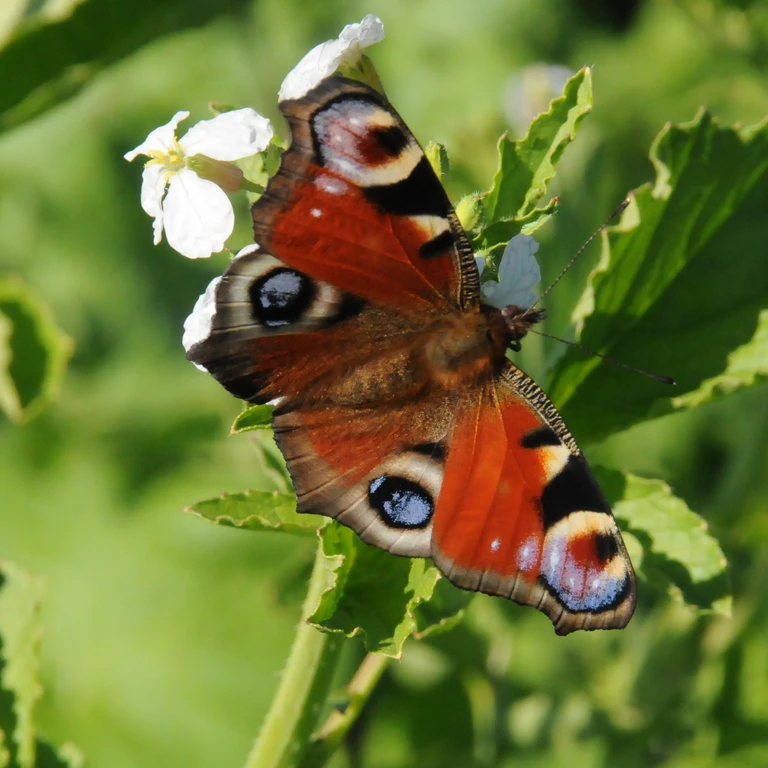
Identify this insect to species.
Aglais io
